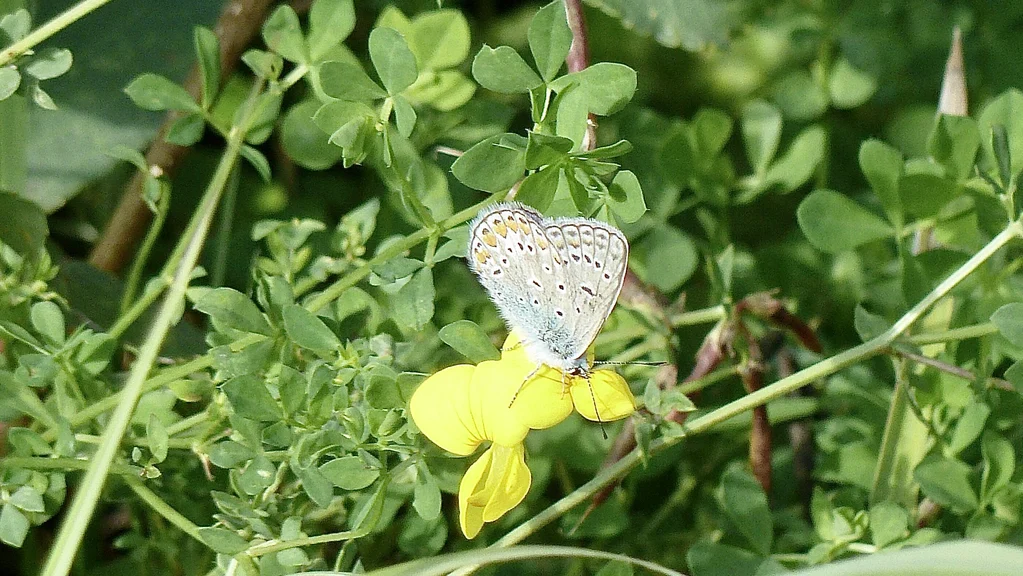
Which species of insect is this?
Polyommatus icarus
